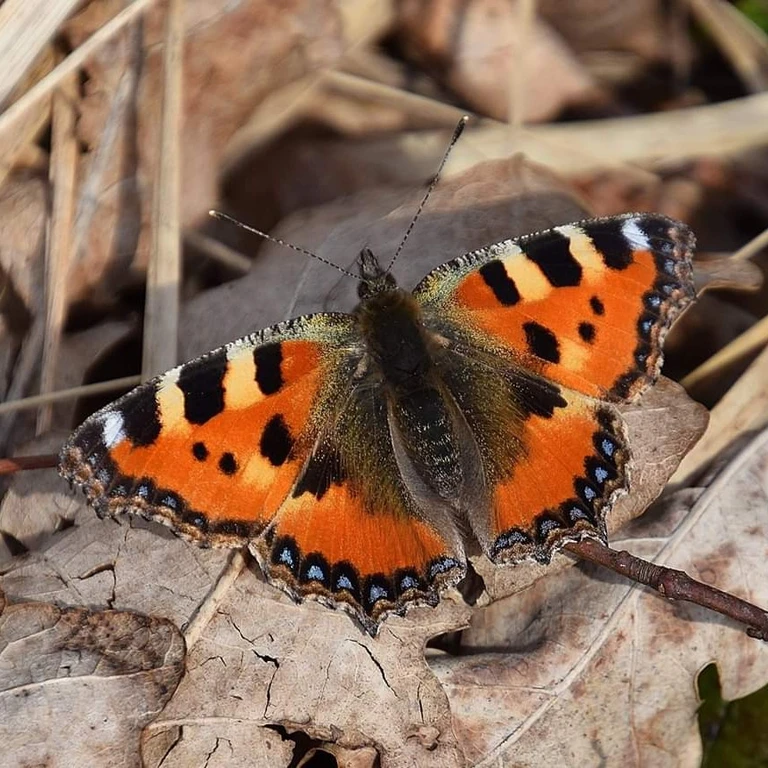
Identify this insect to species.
Aglais urticae
